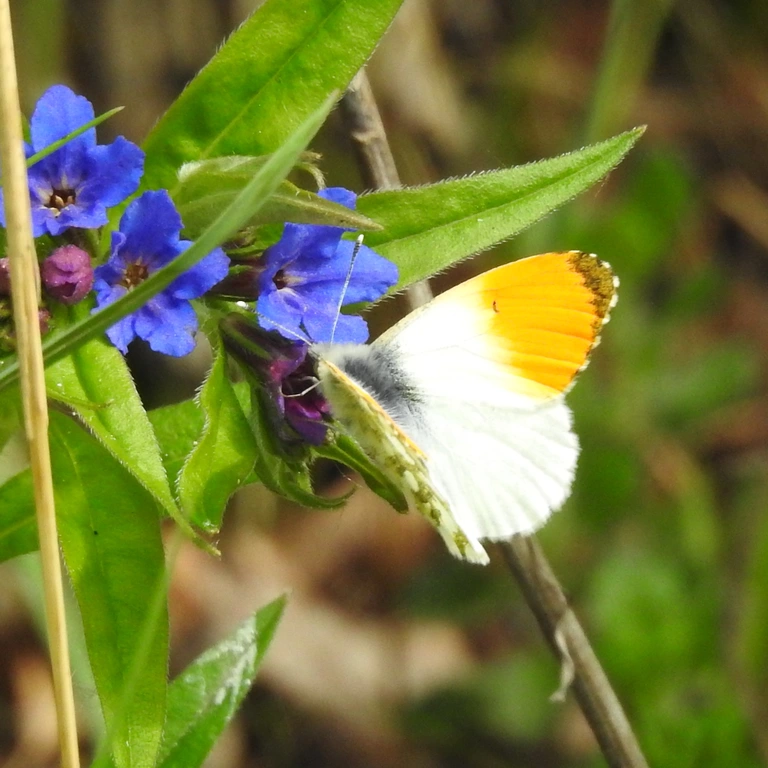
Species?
Anthocharis cardamines
